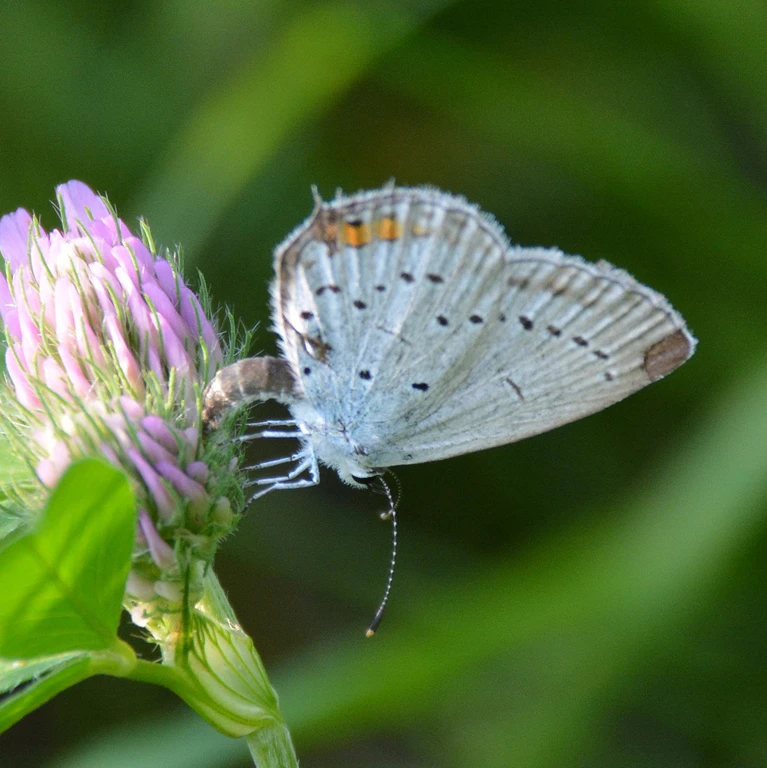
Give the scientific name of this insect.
Cupido argiades (also Elkalyce argiades)
